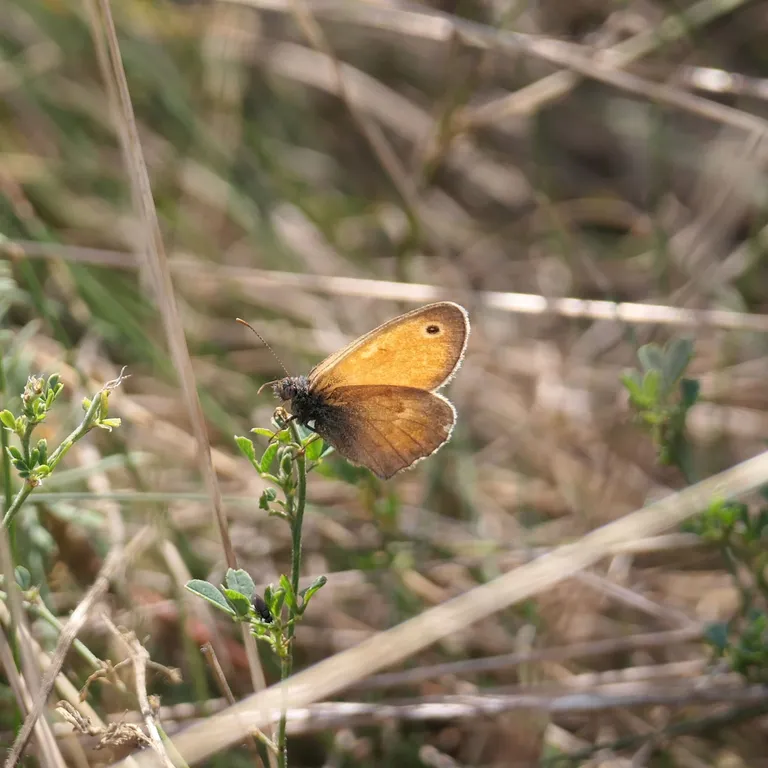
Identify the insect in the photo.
Coenonympha pamphilus
